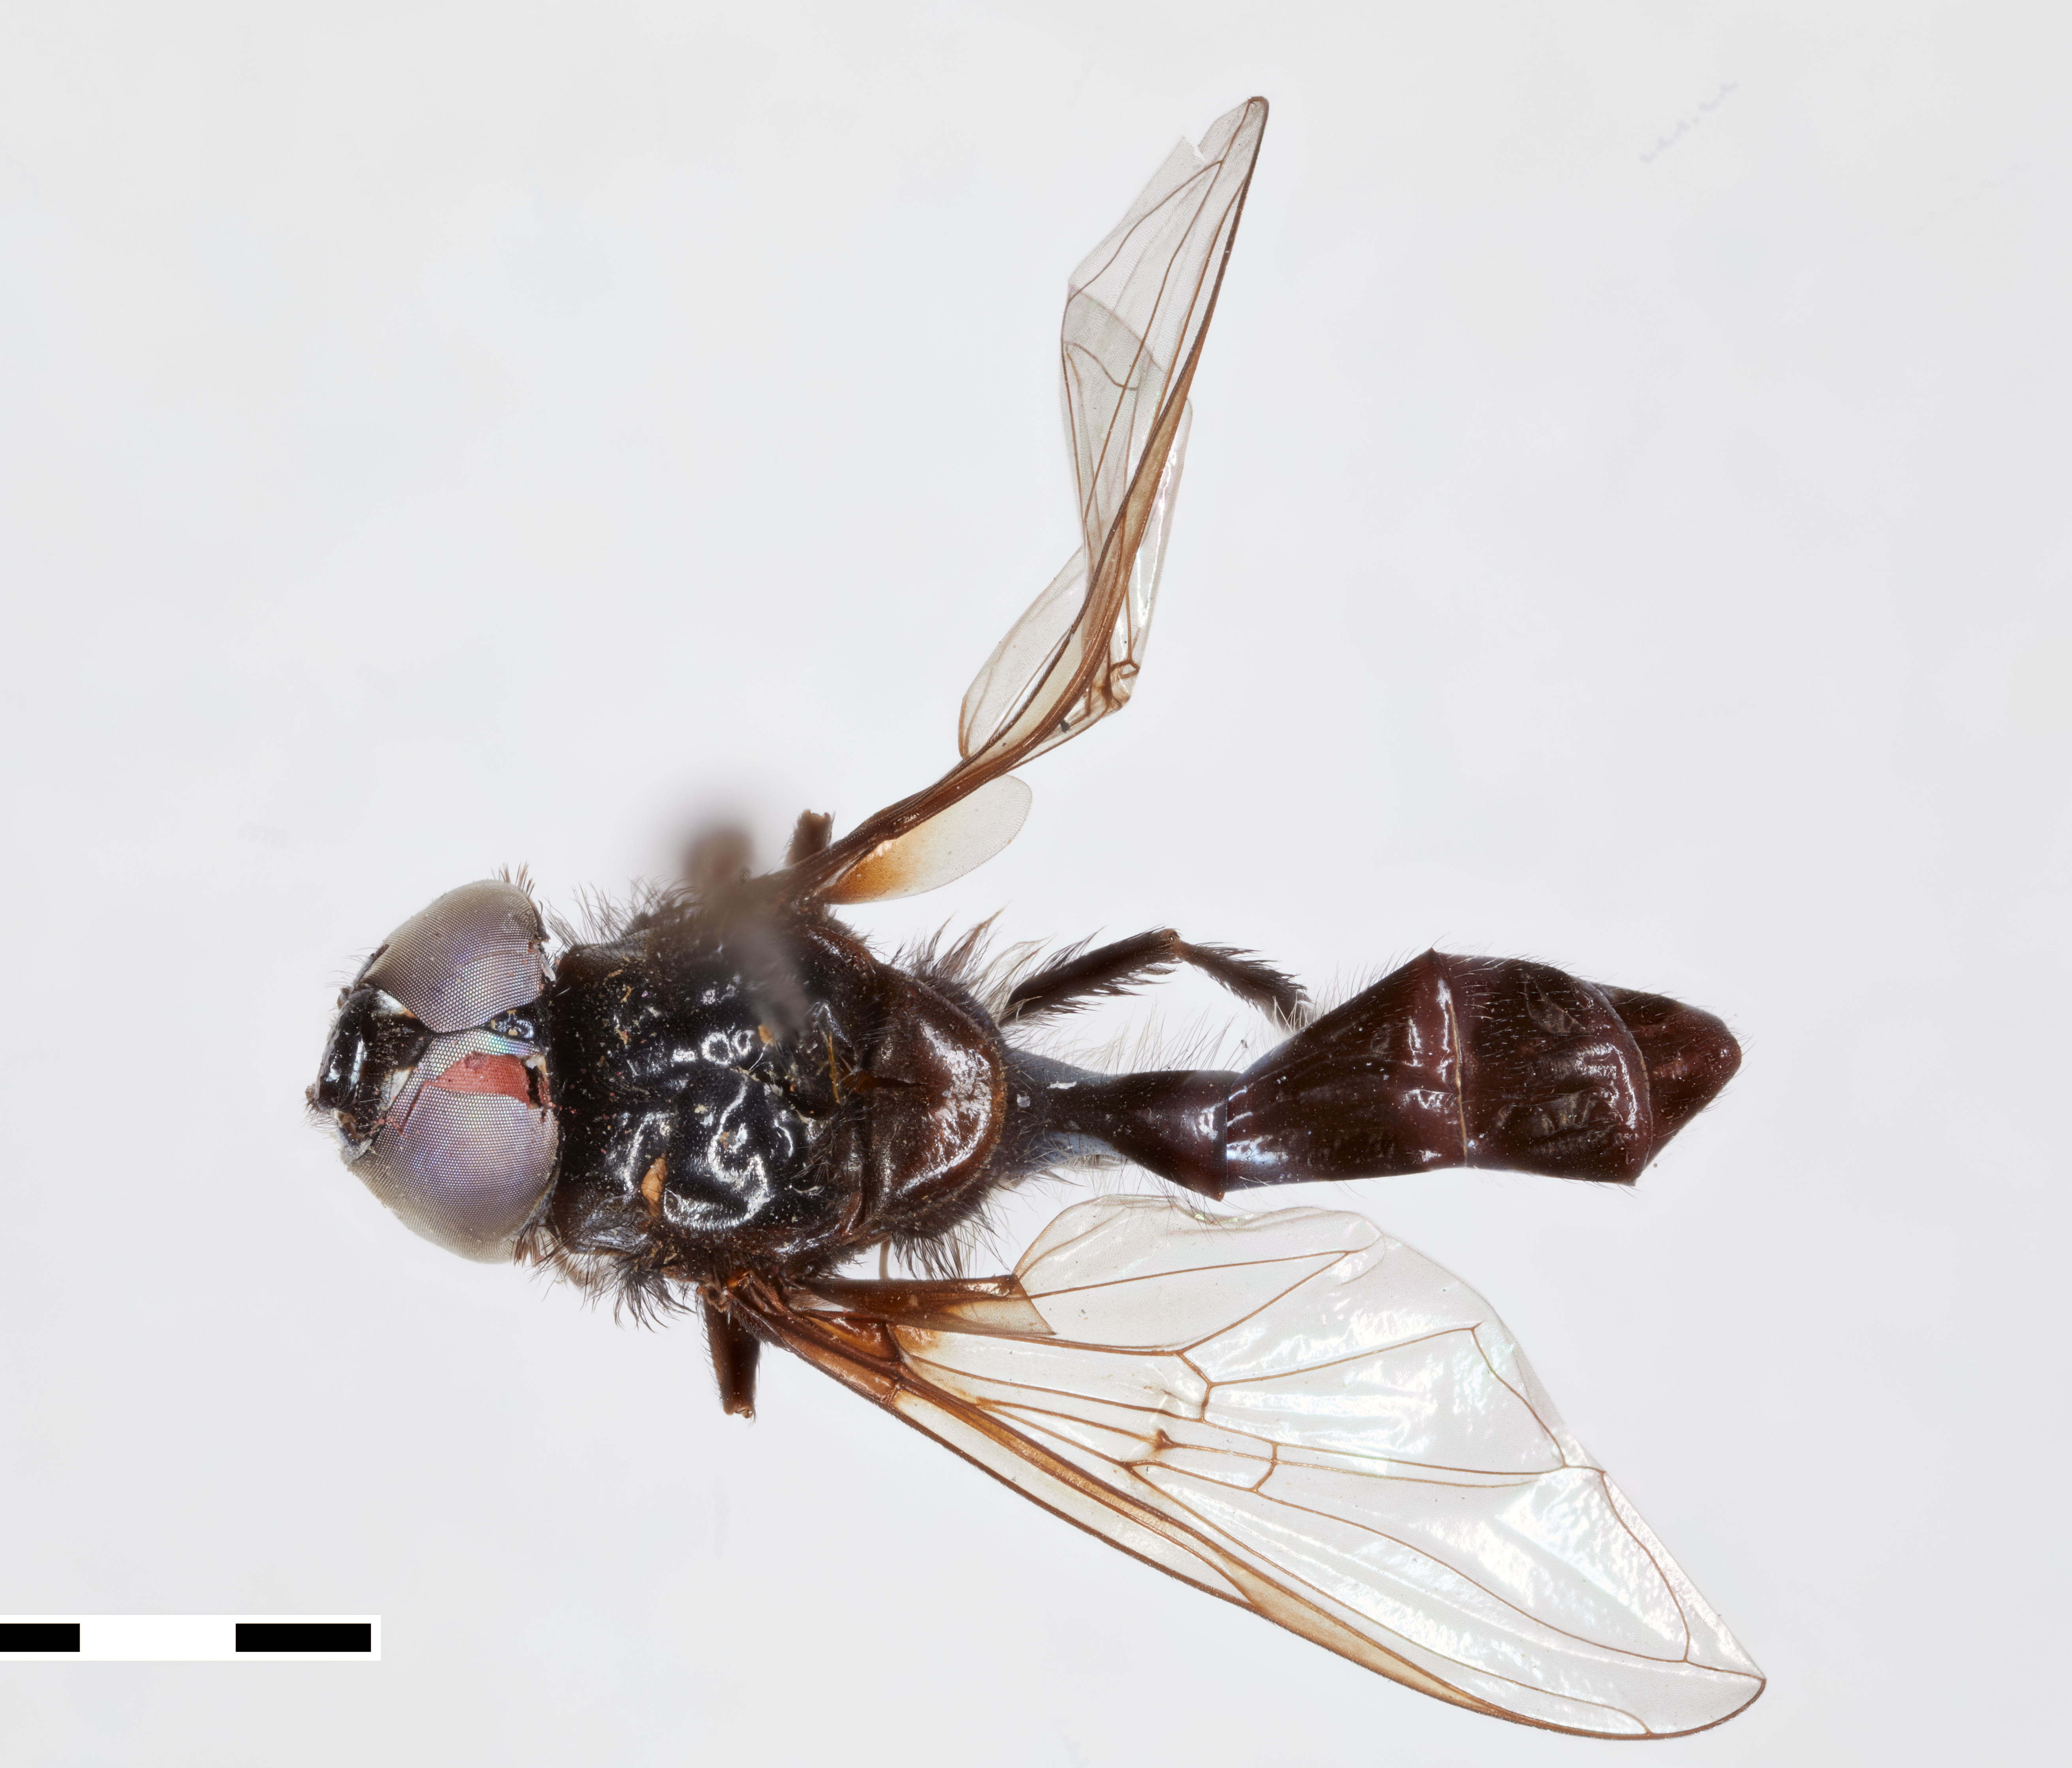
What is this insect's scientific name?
Baccha hirta
